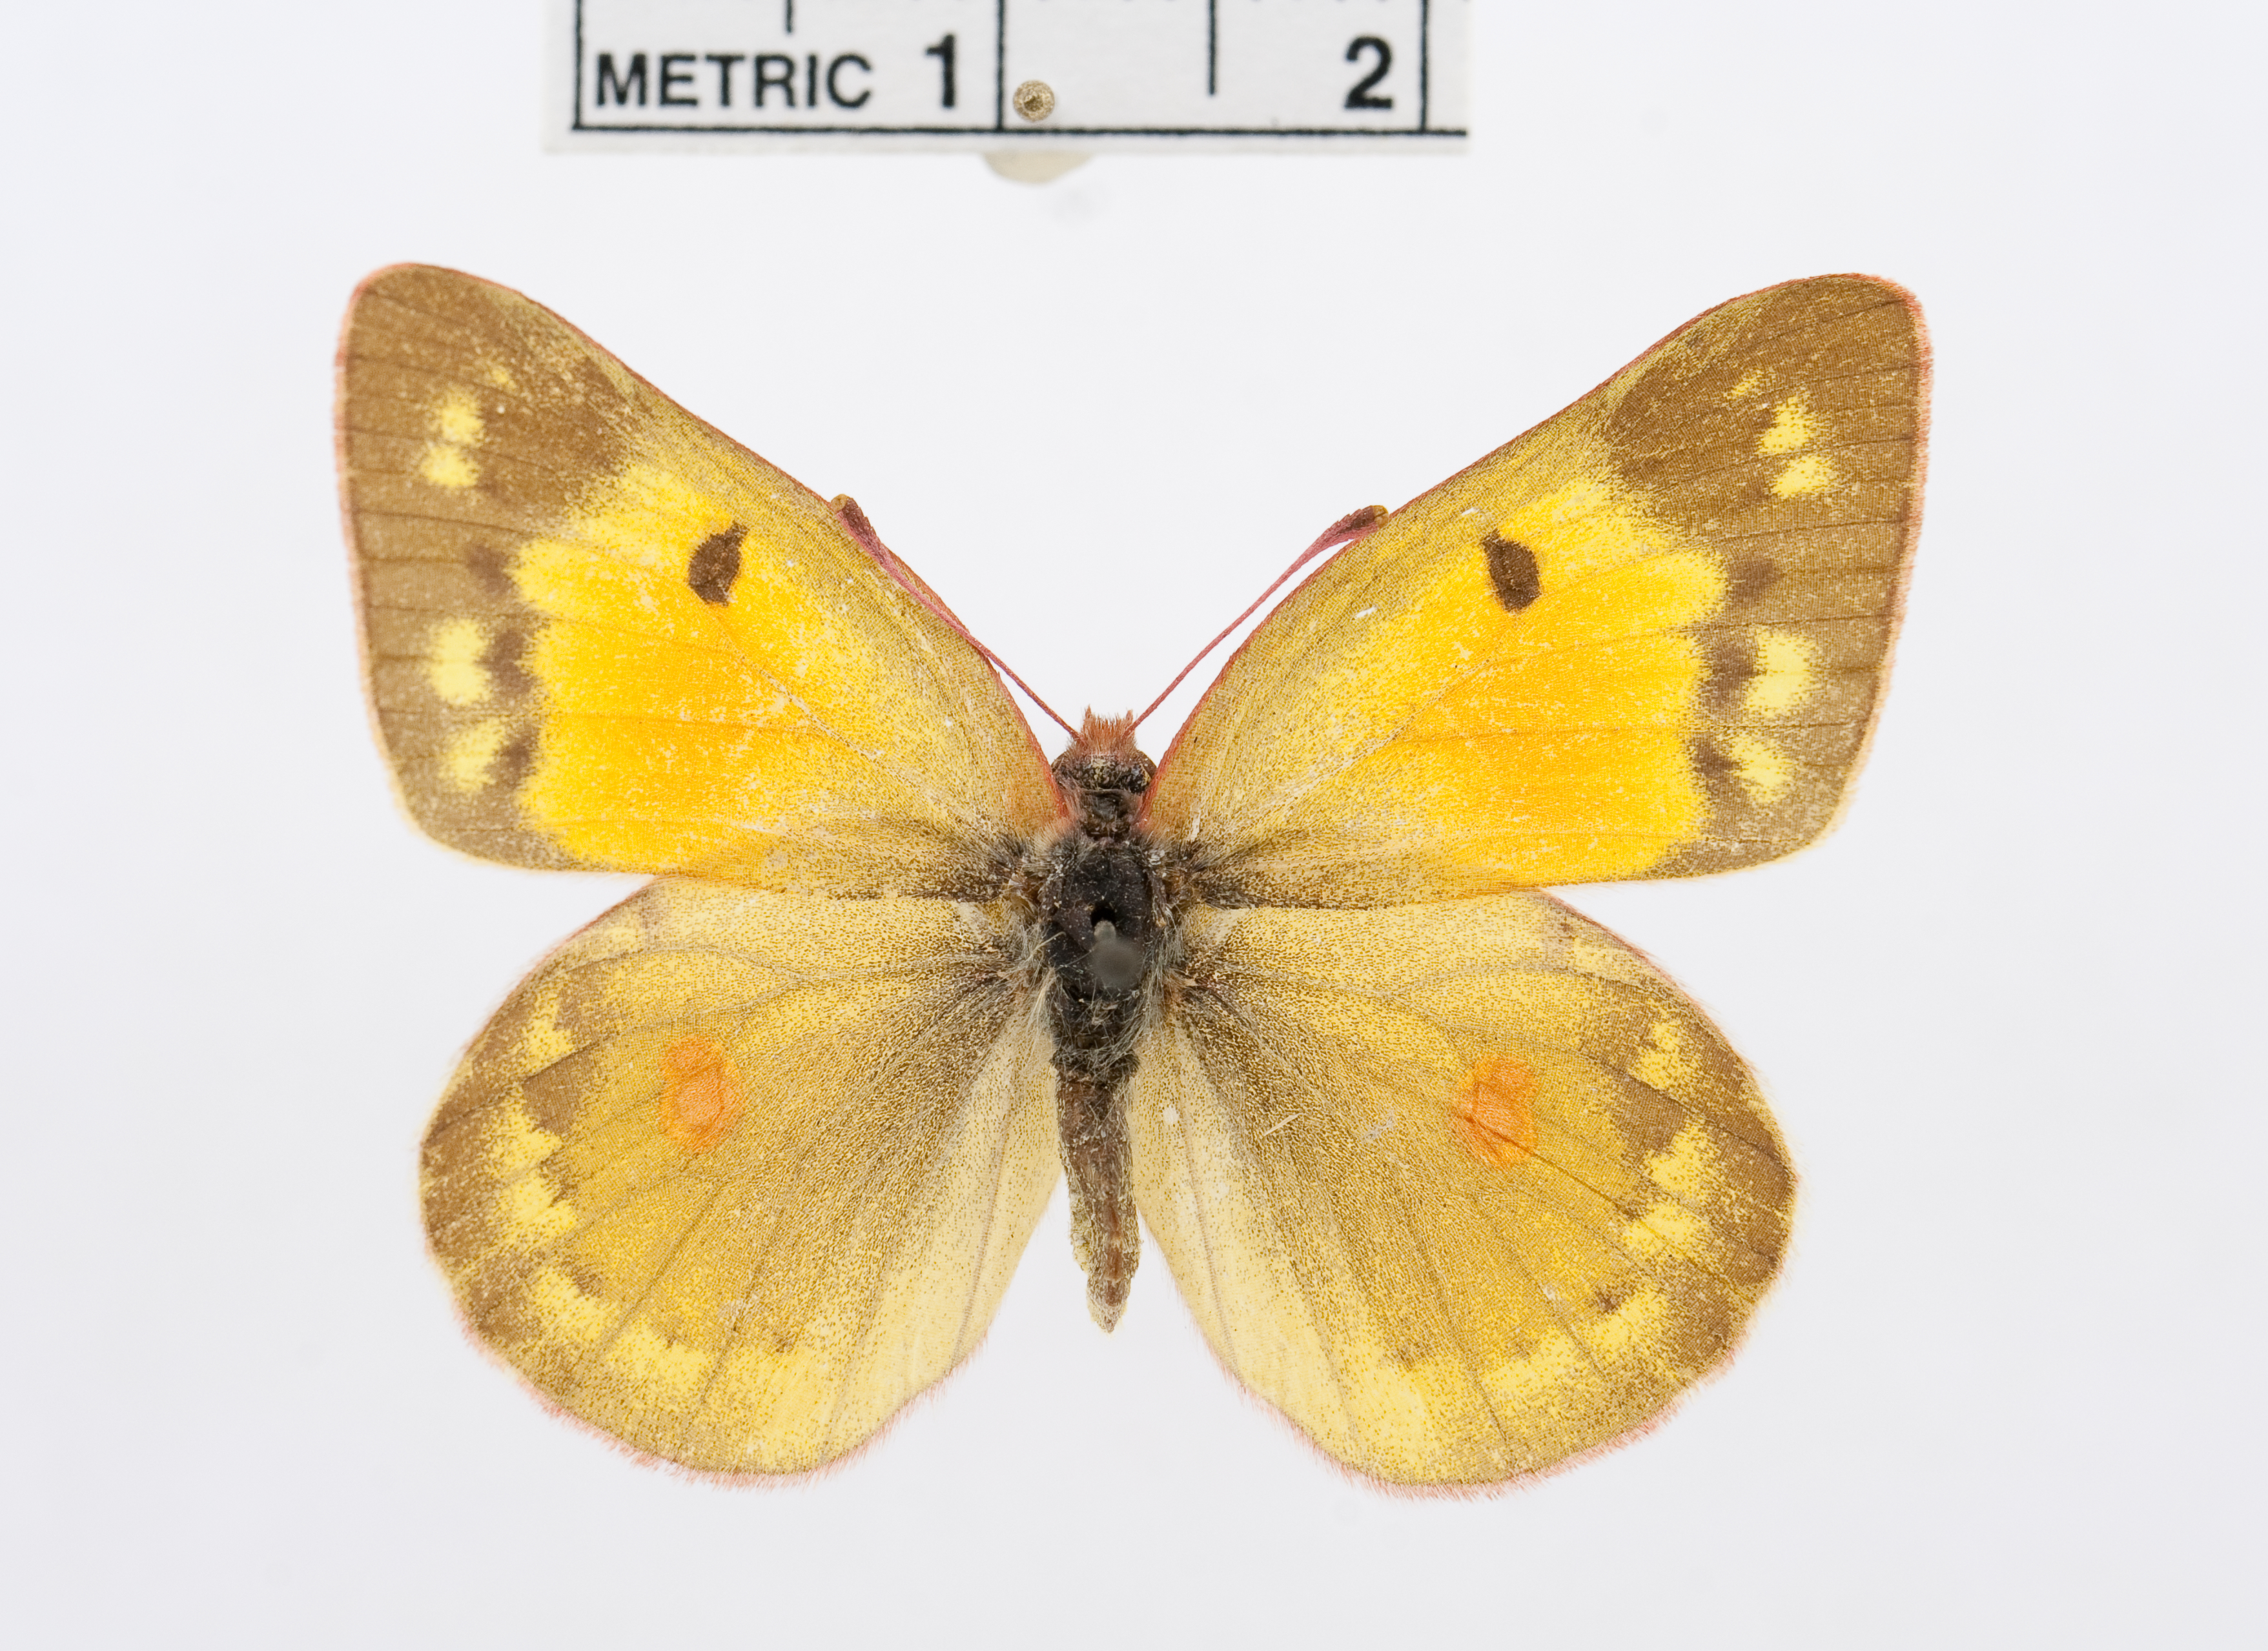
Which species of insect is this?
Colias romanovi
